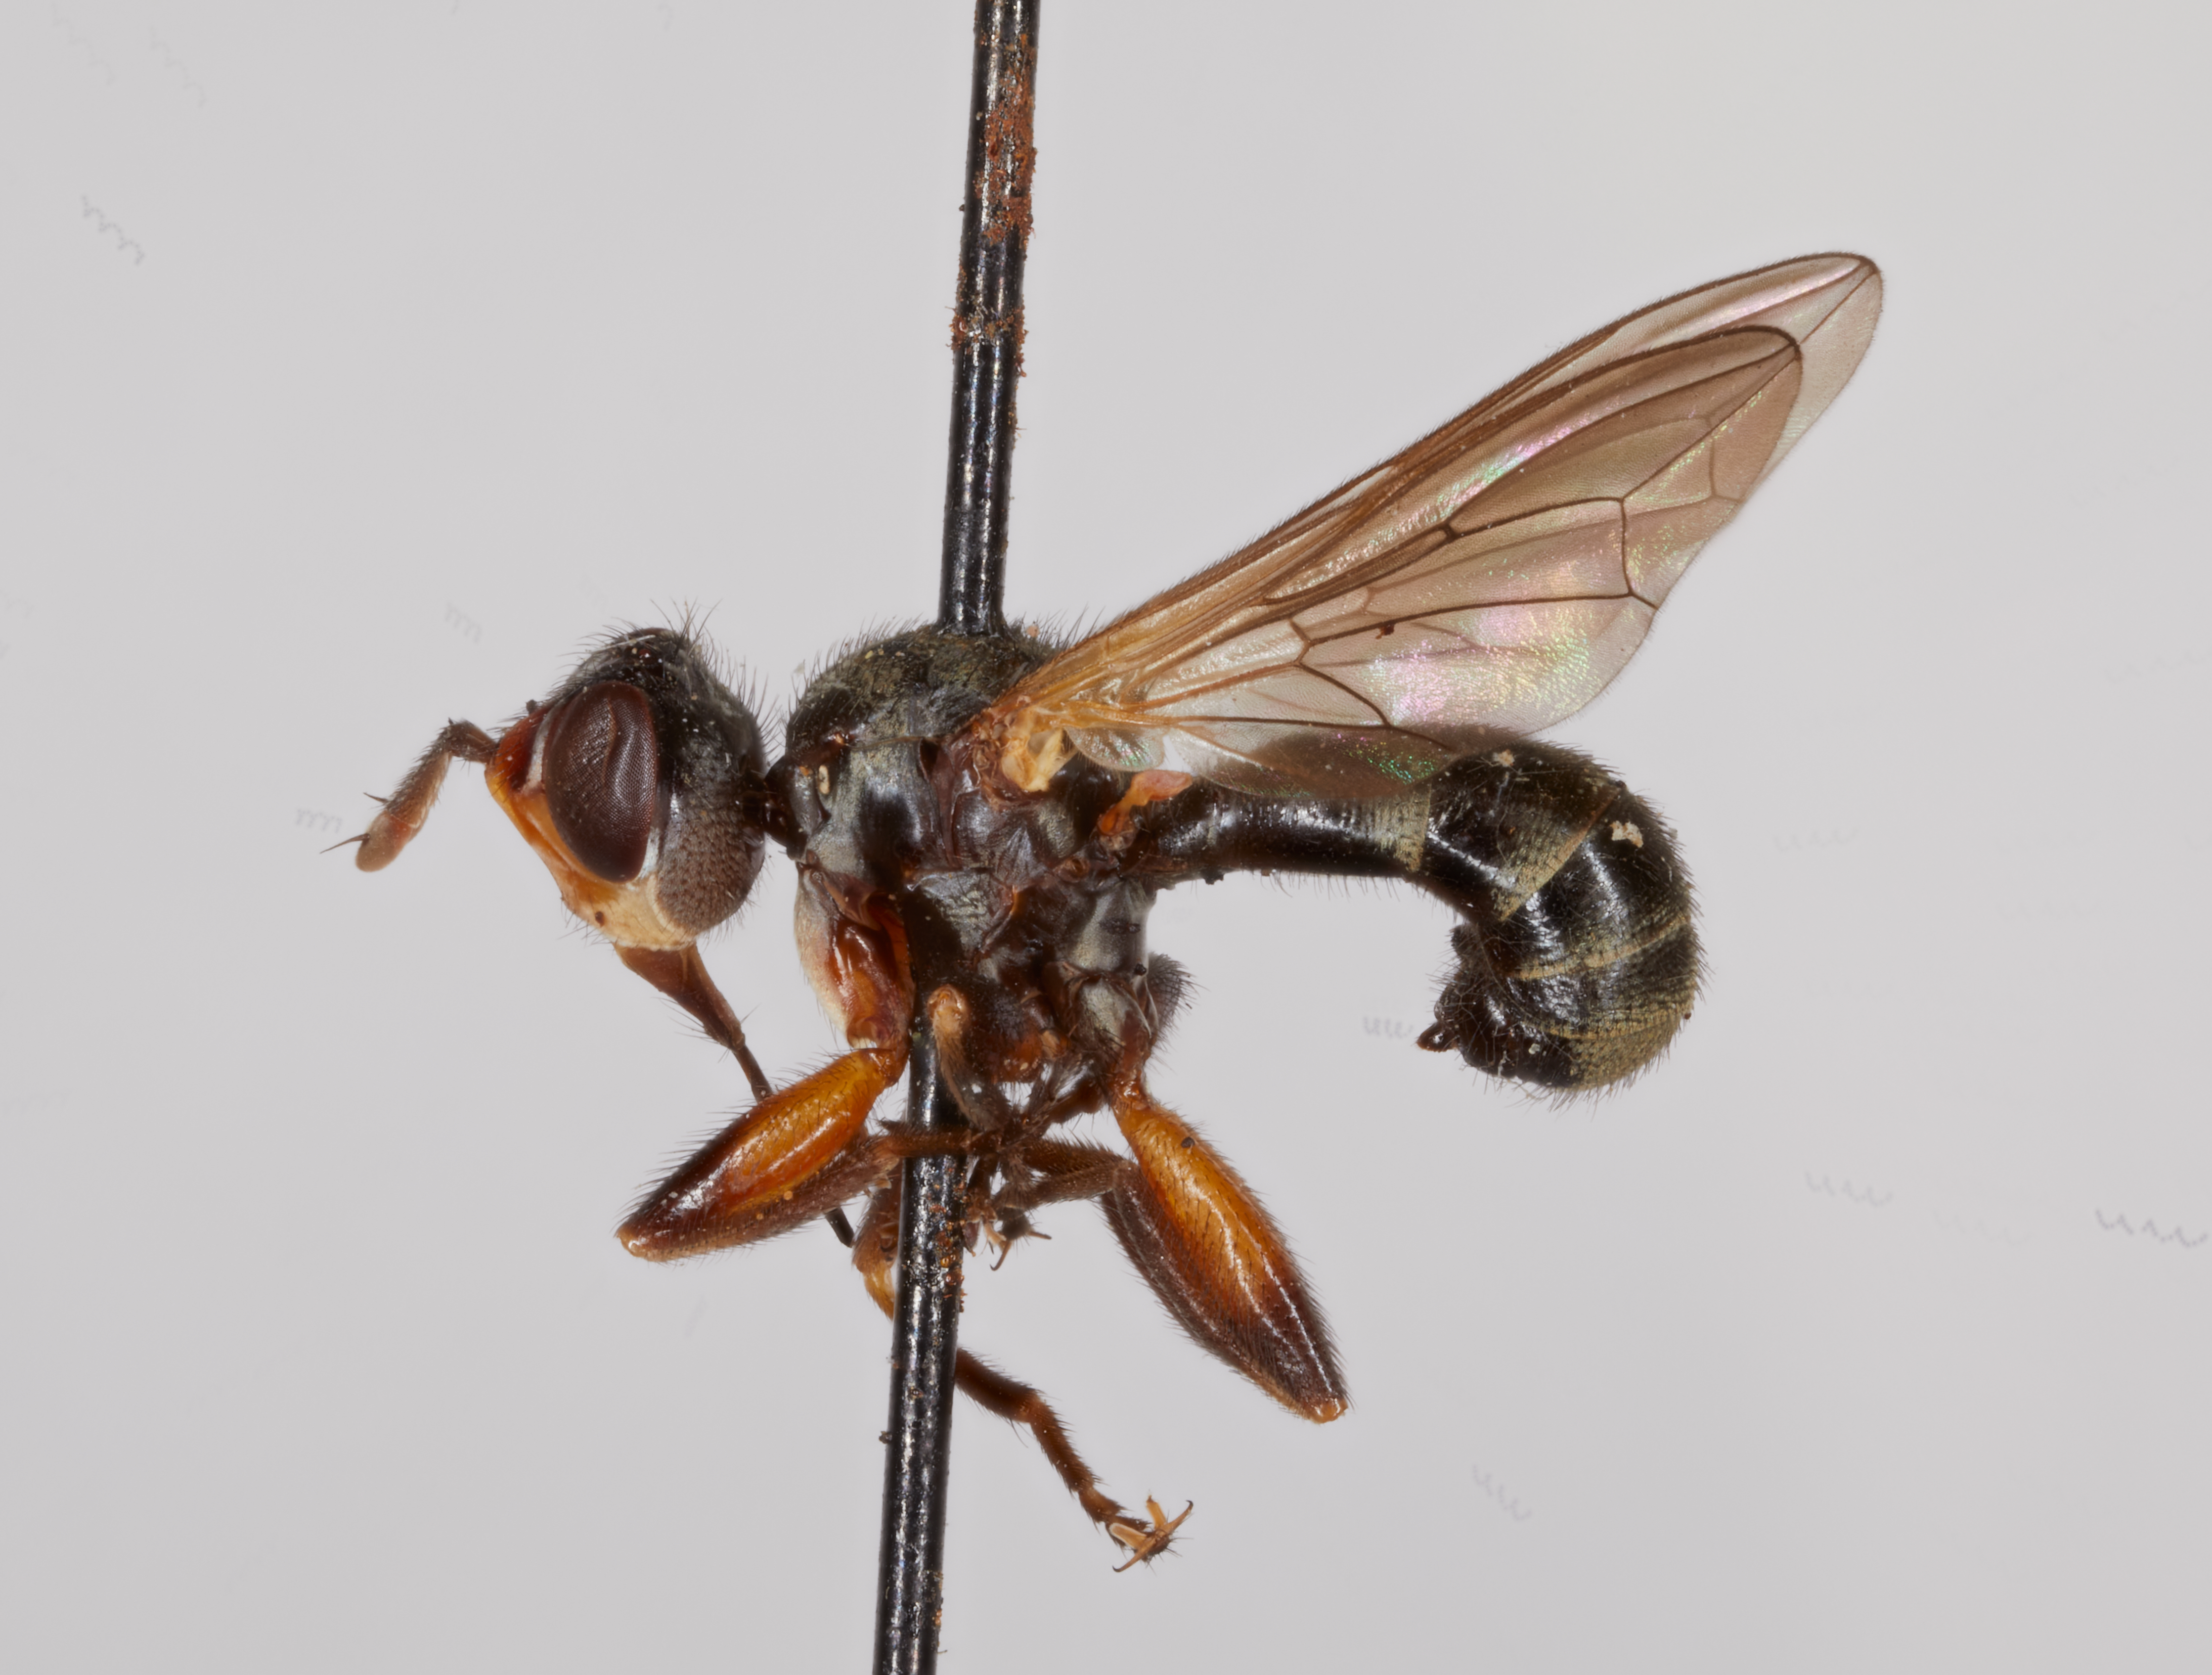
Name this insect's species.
Thecophora sauteri (also Occemyia sauteri)
